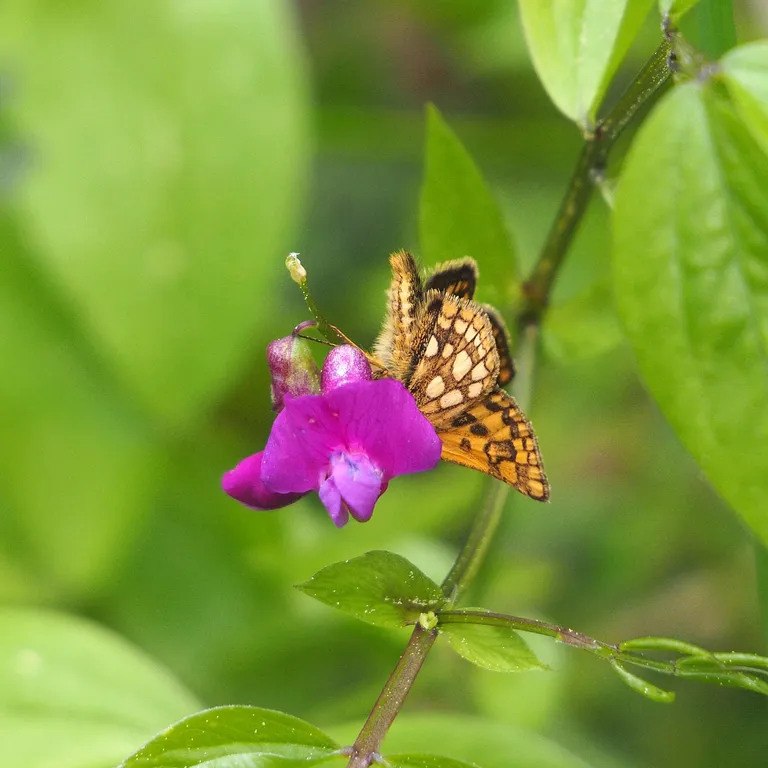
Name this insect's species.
Carterocephalus palaemon
